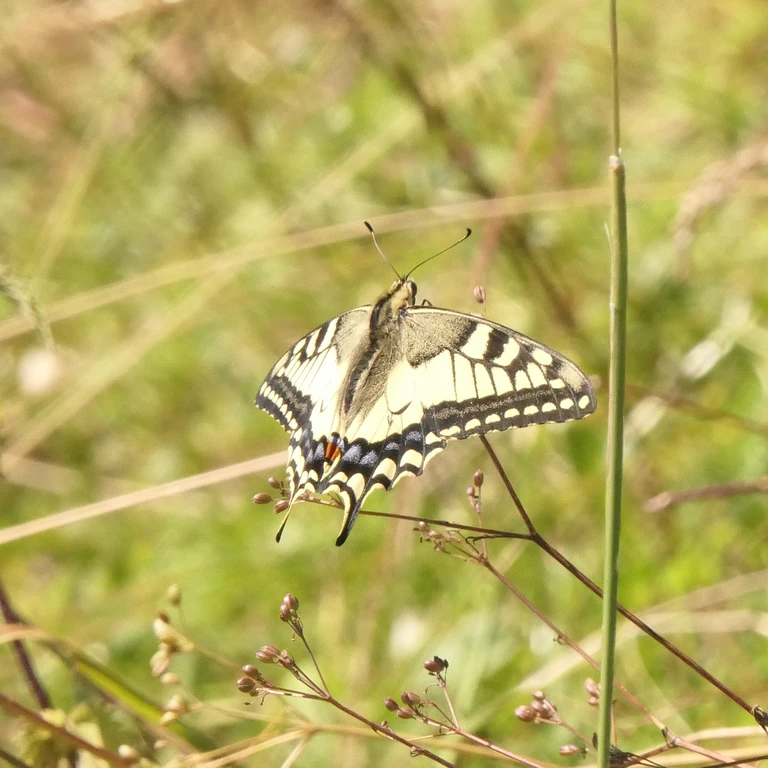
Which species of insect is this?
Papilio machaon
